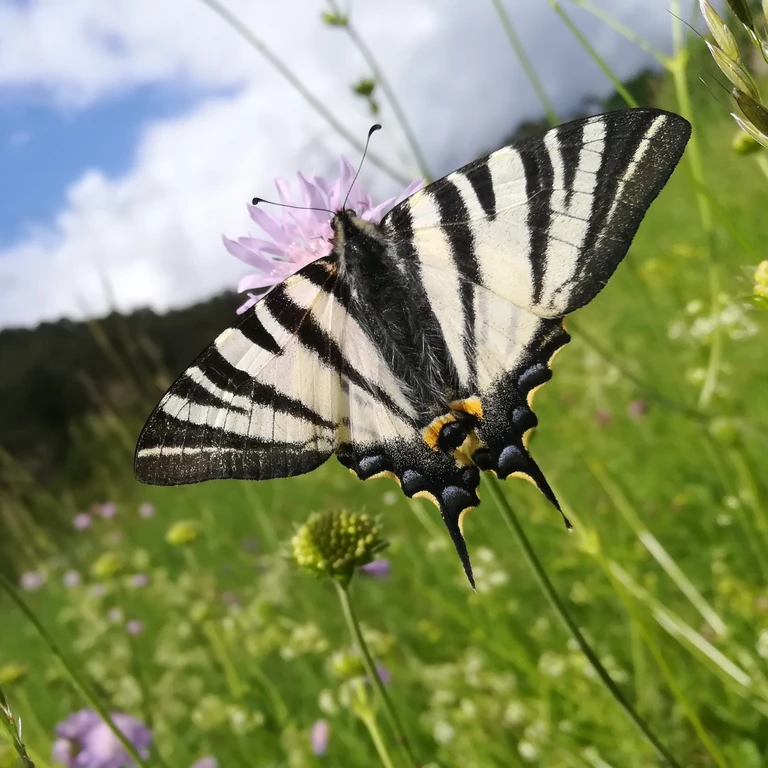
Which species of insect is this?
Iphiclides podalirius
